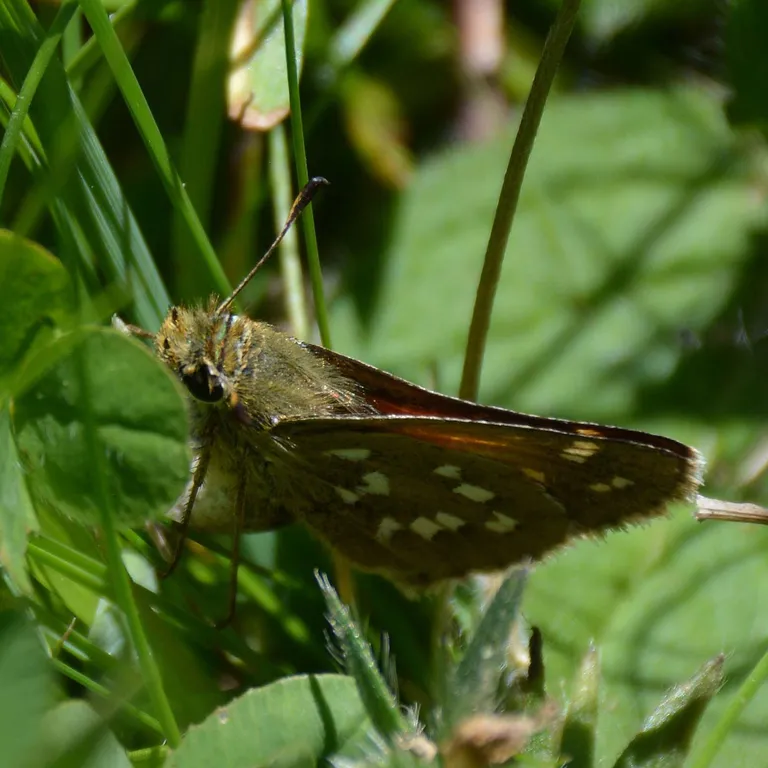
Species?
Hesperia comma
